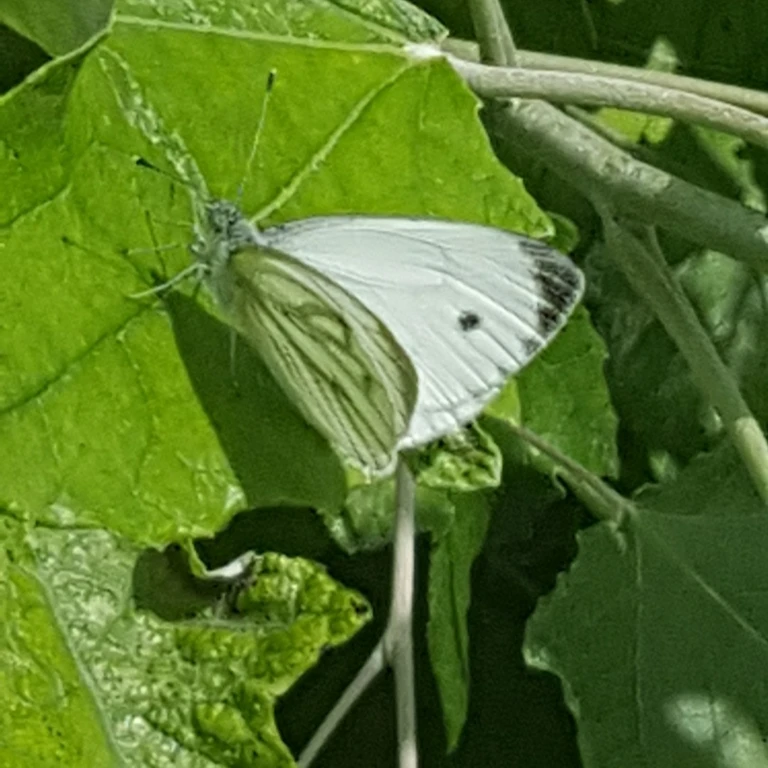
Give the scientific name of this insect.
Pieris napi
